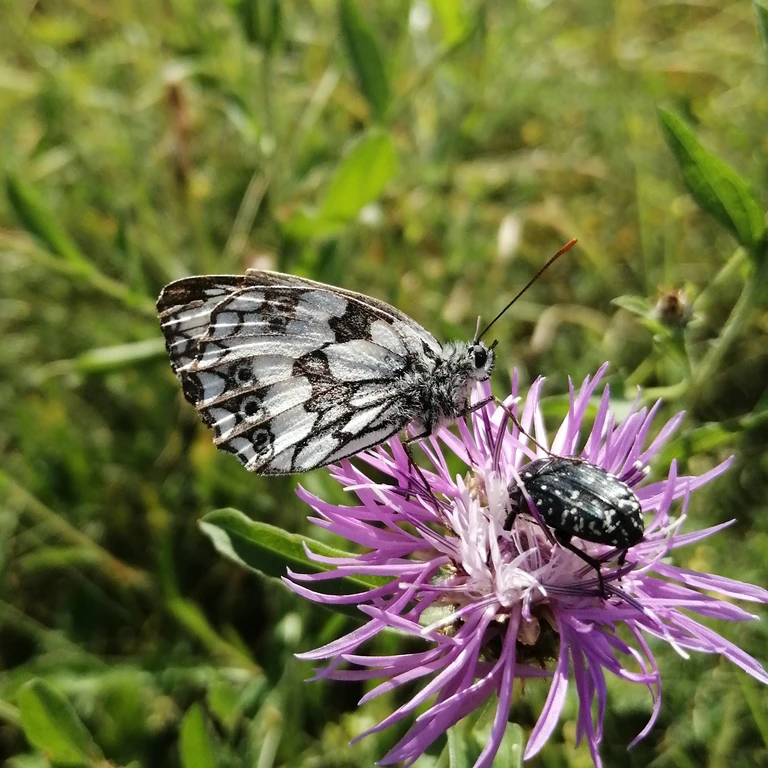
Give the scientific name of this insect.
Melanargia galathea
